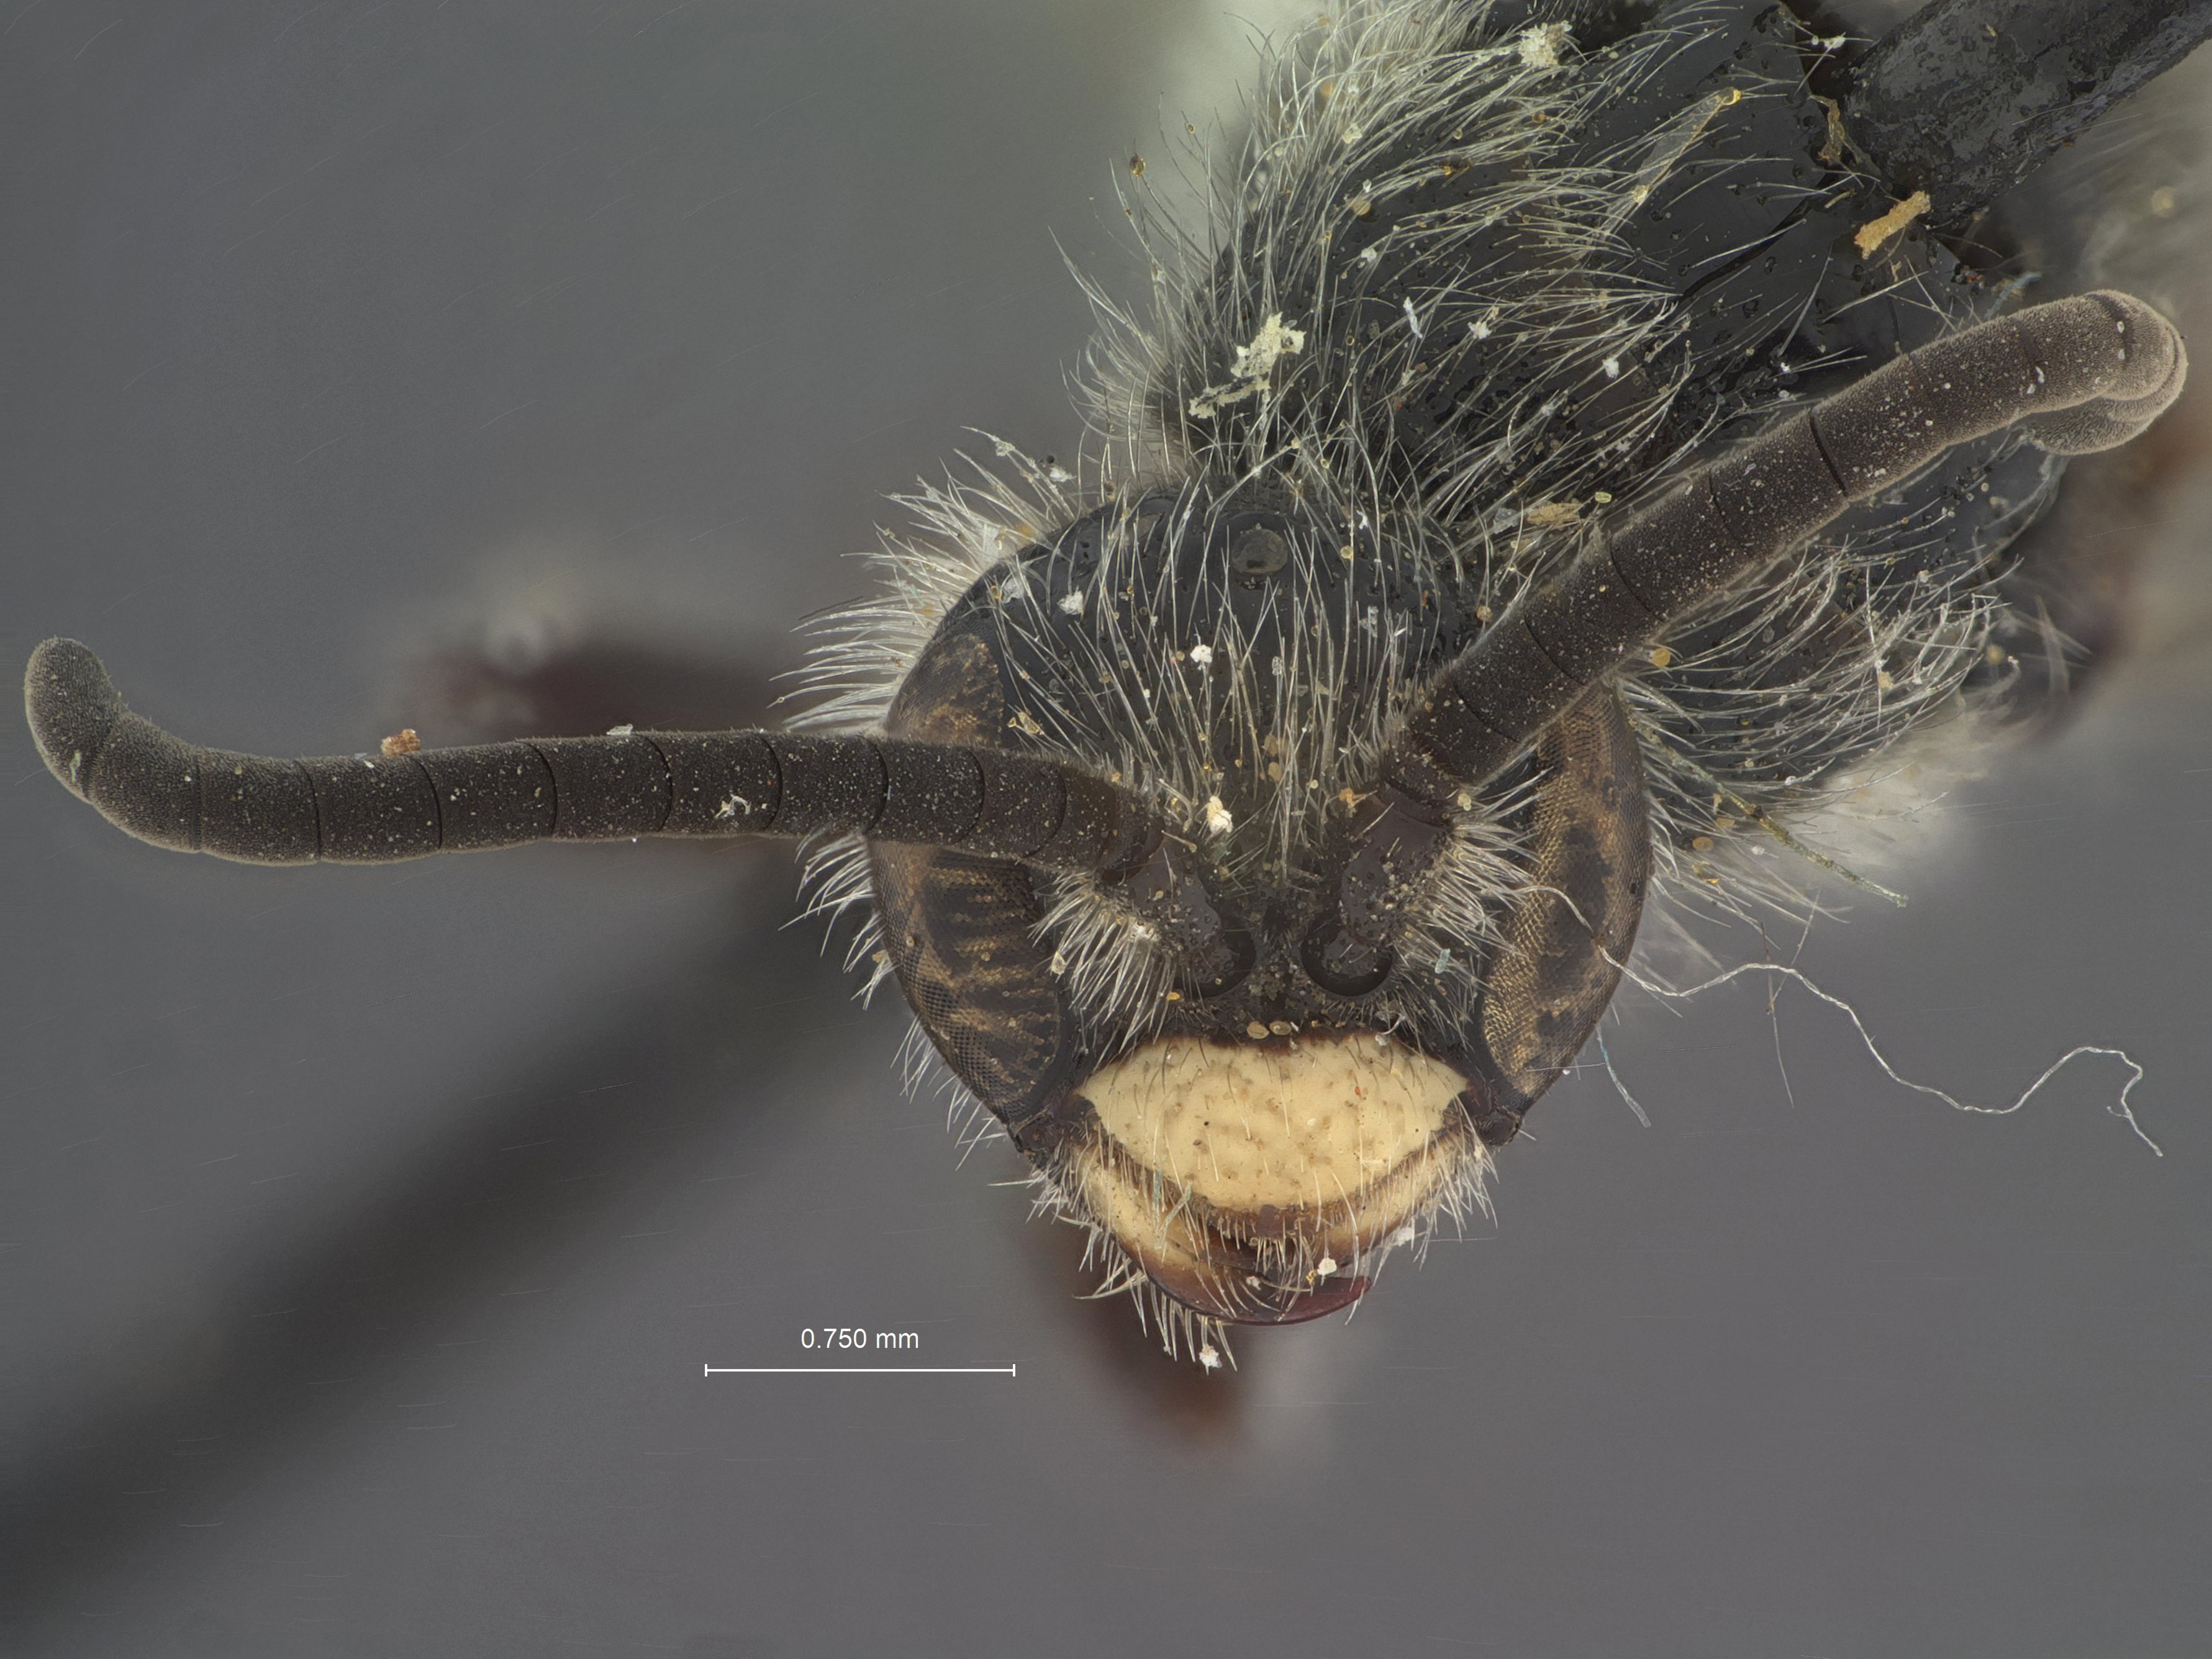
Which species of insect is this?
Paratiphia verna
